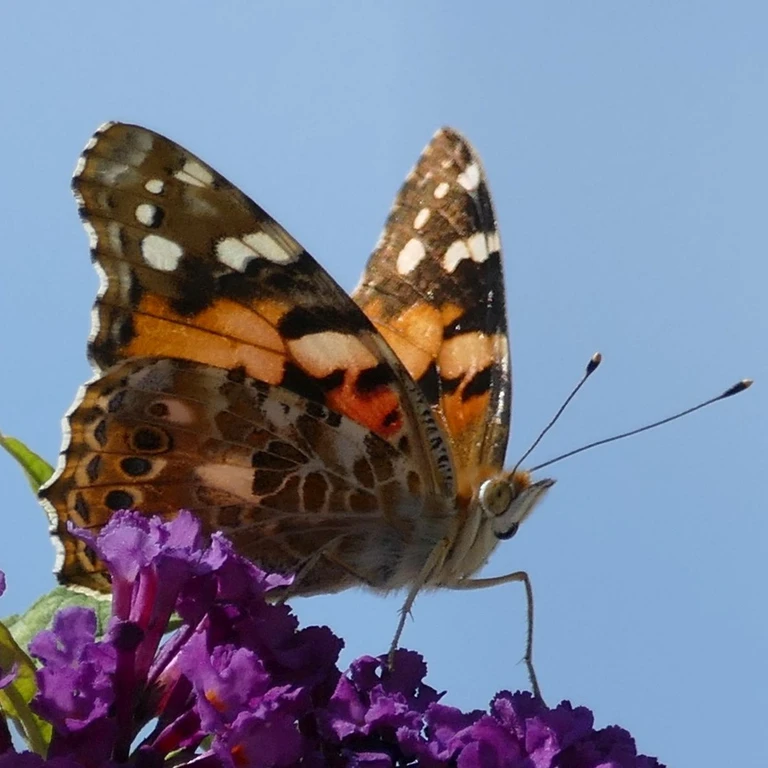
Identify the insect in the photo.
Vanessa cardui
